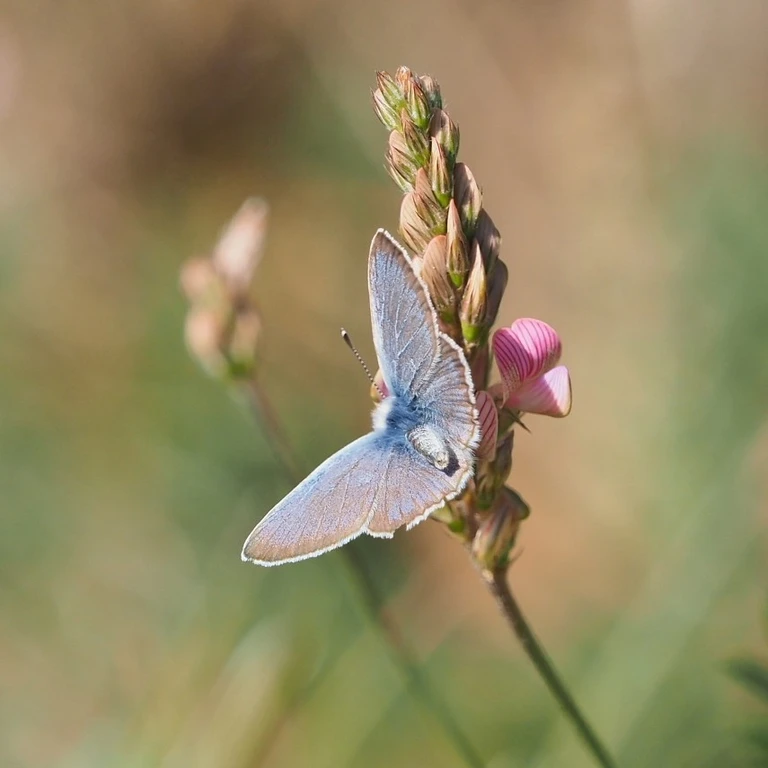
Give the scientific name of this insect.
Glaucopsyche alexis
